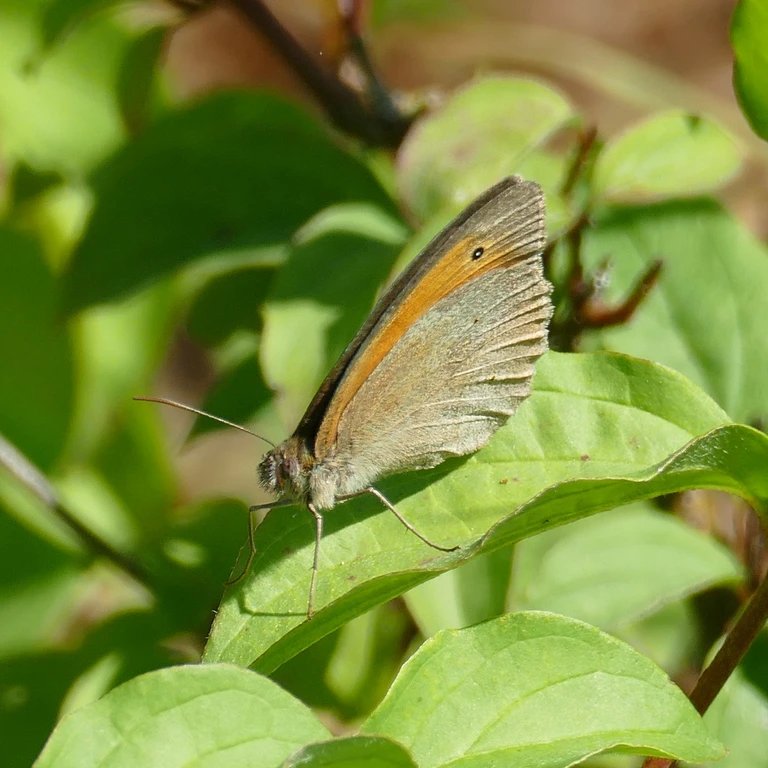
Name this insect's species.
Maniola jurtina
